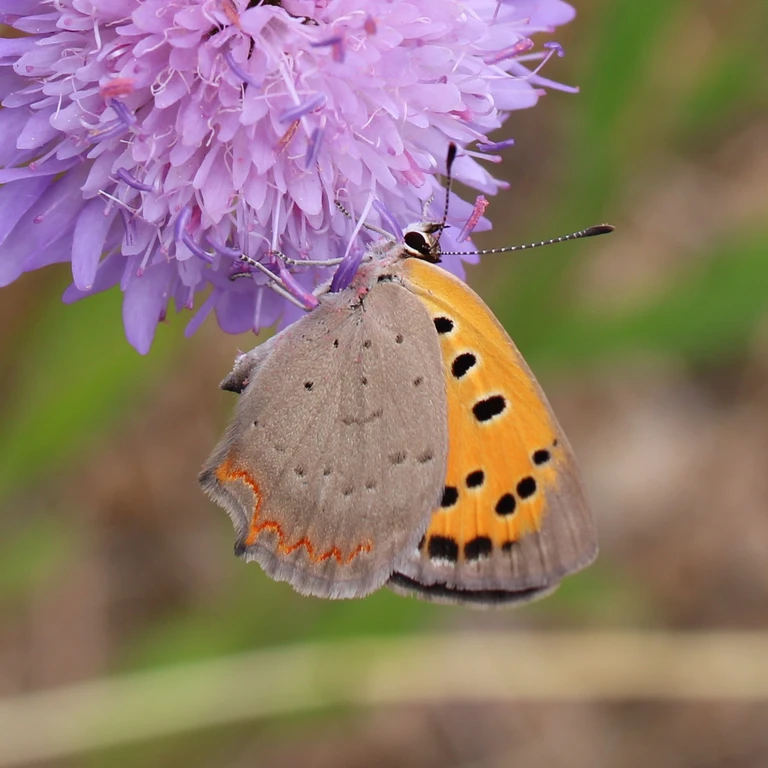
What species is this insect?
Lycaena phlaeas
